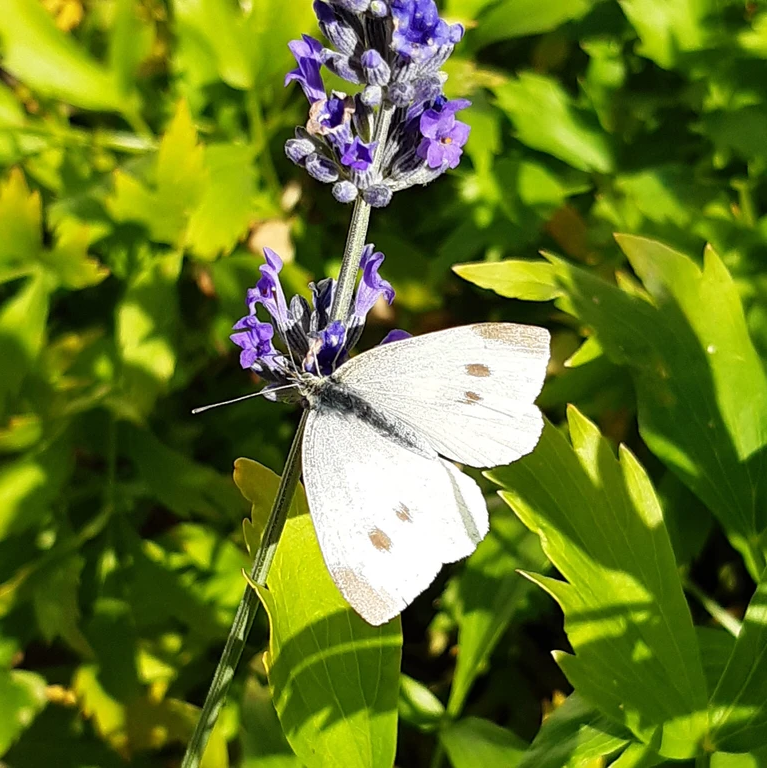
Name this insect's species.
Pieris rapae
